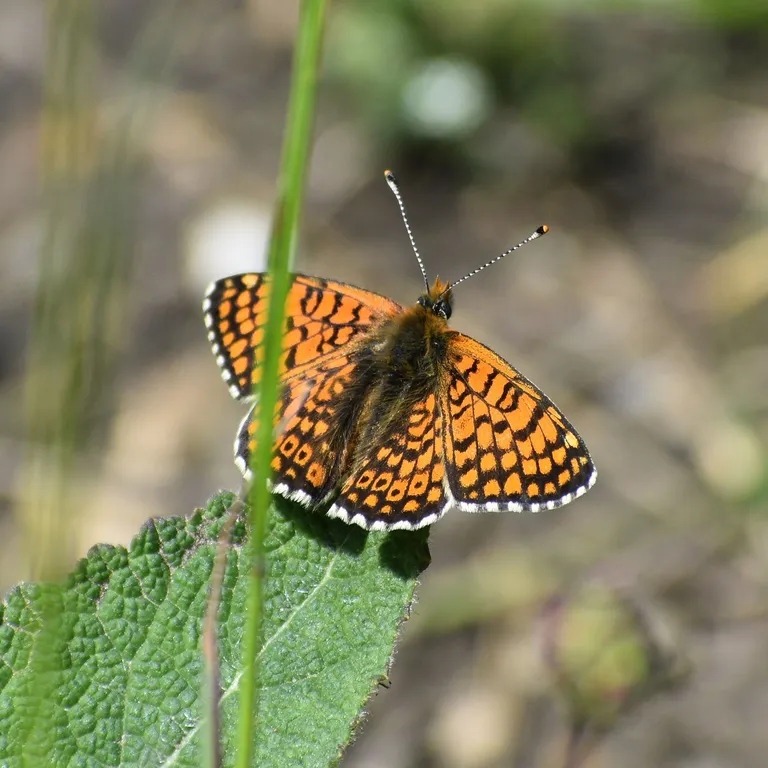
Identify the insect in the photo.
Melitaea cinxia
